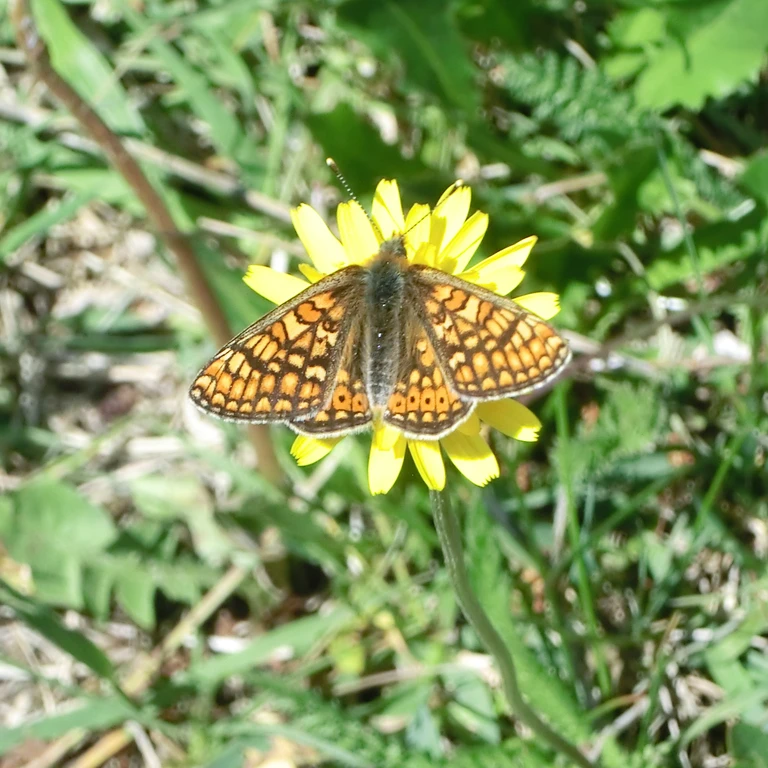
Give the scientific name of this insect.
Euphydryas aurinia
